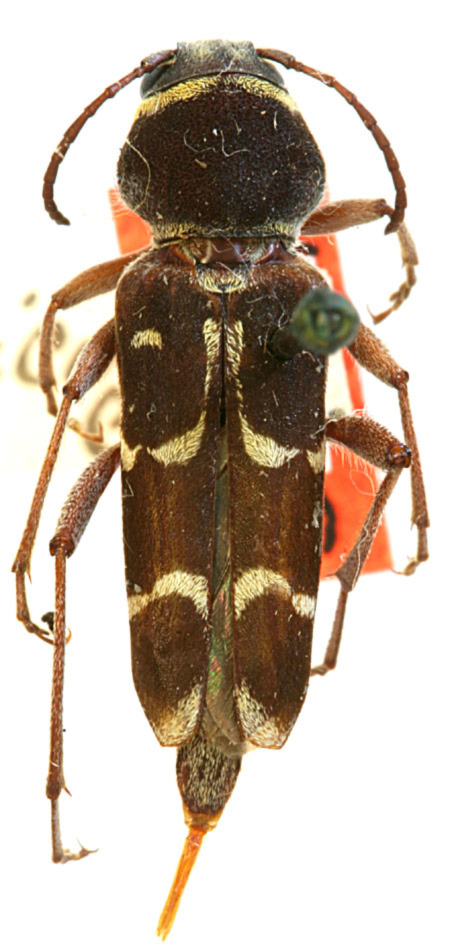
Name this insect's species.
Xylotrechus longitarsis (also Xylotrechus inflaticollis)
